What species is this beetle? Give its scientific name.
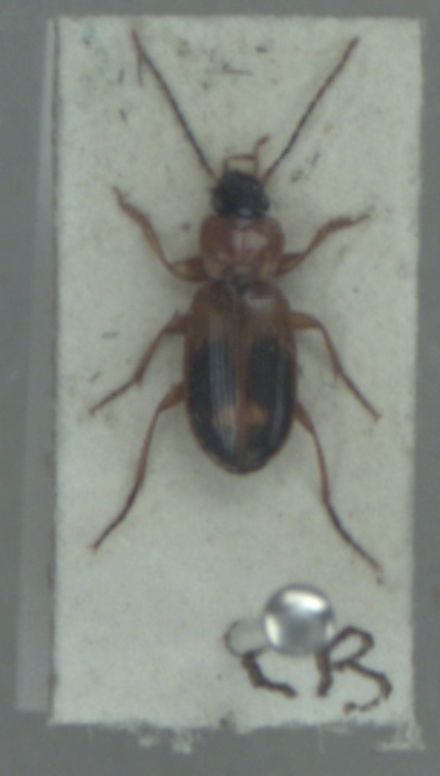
Badister bullatus
